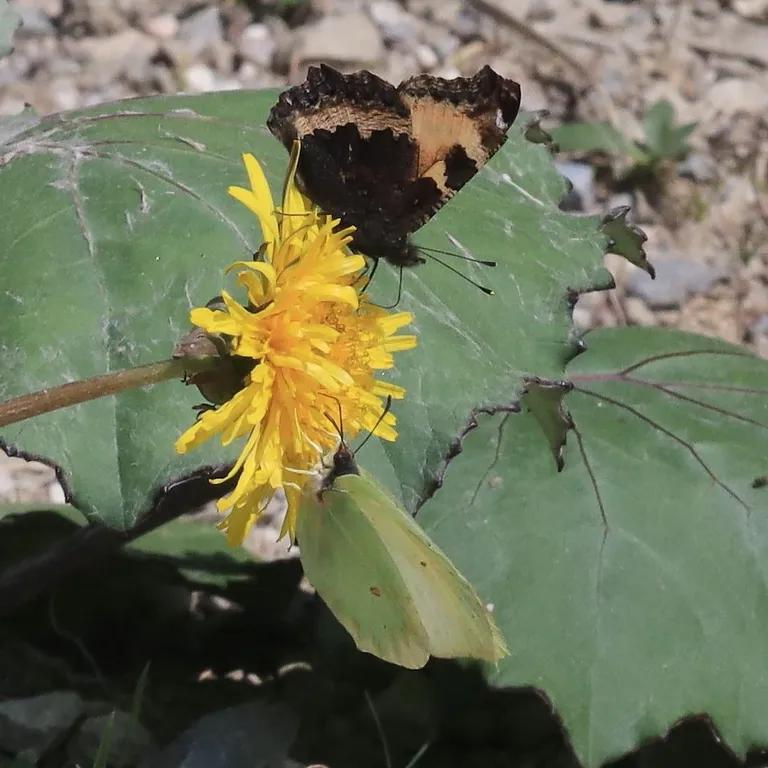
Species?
Gonepteryx rhamni
